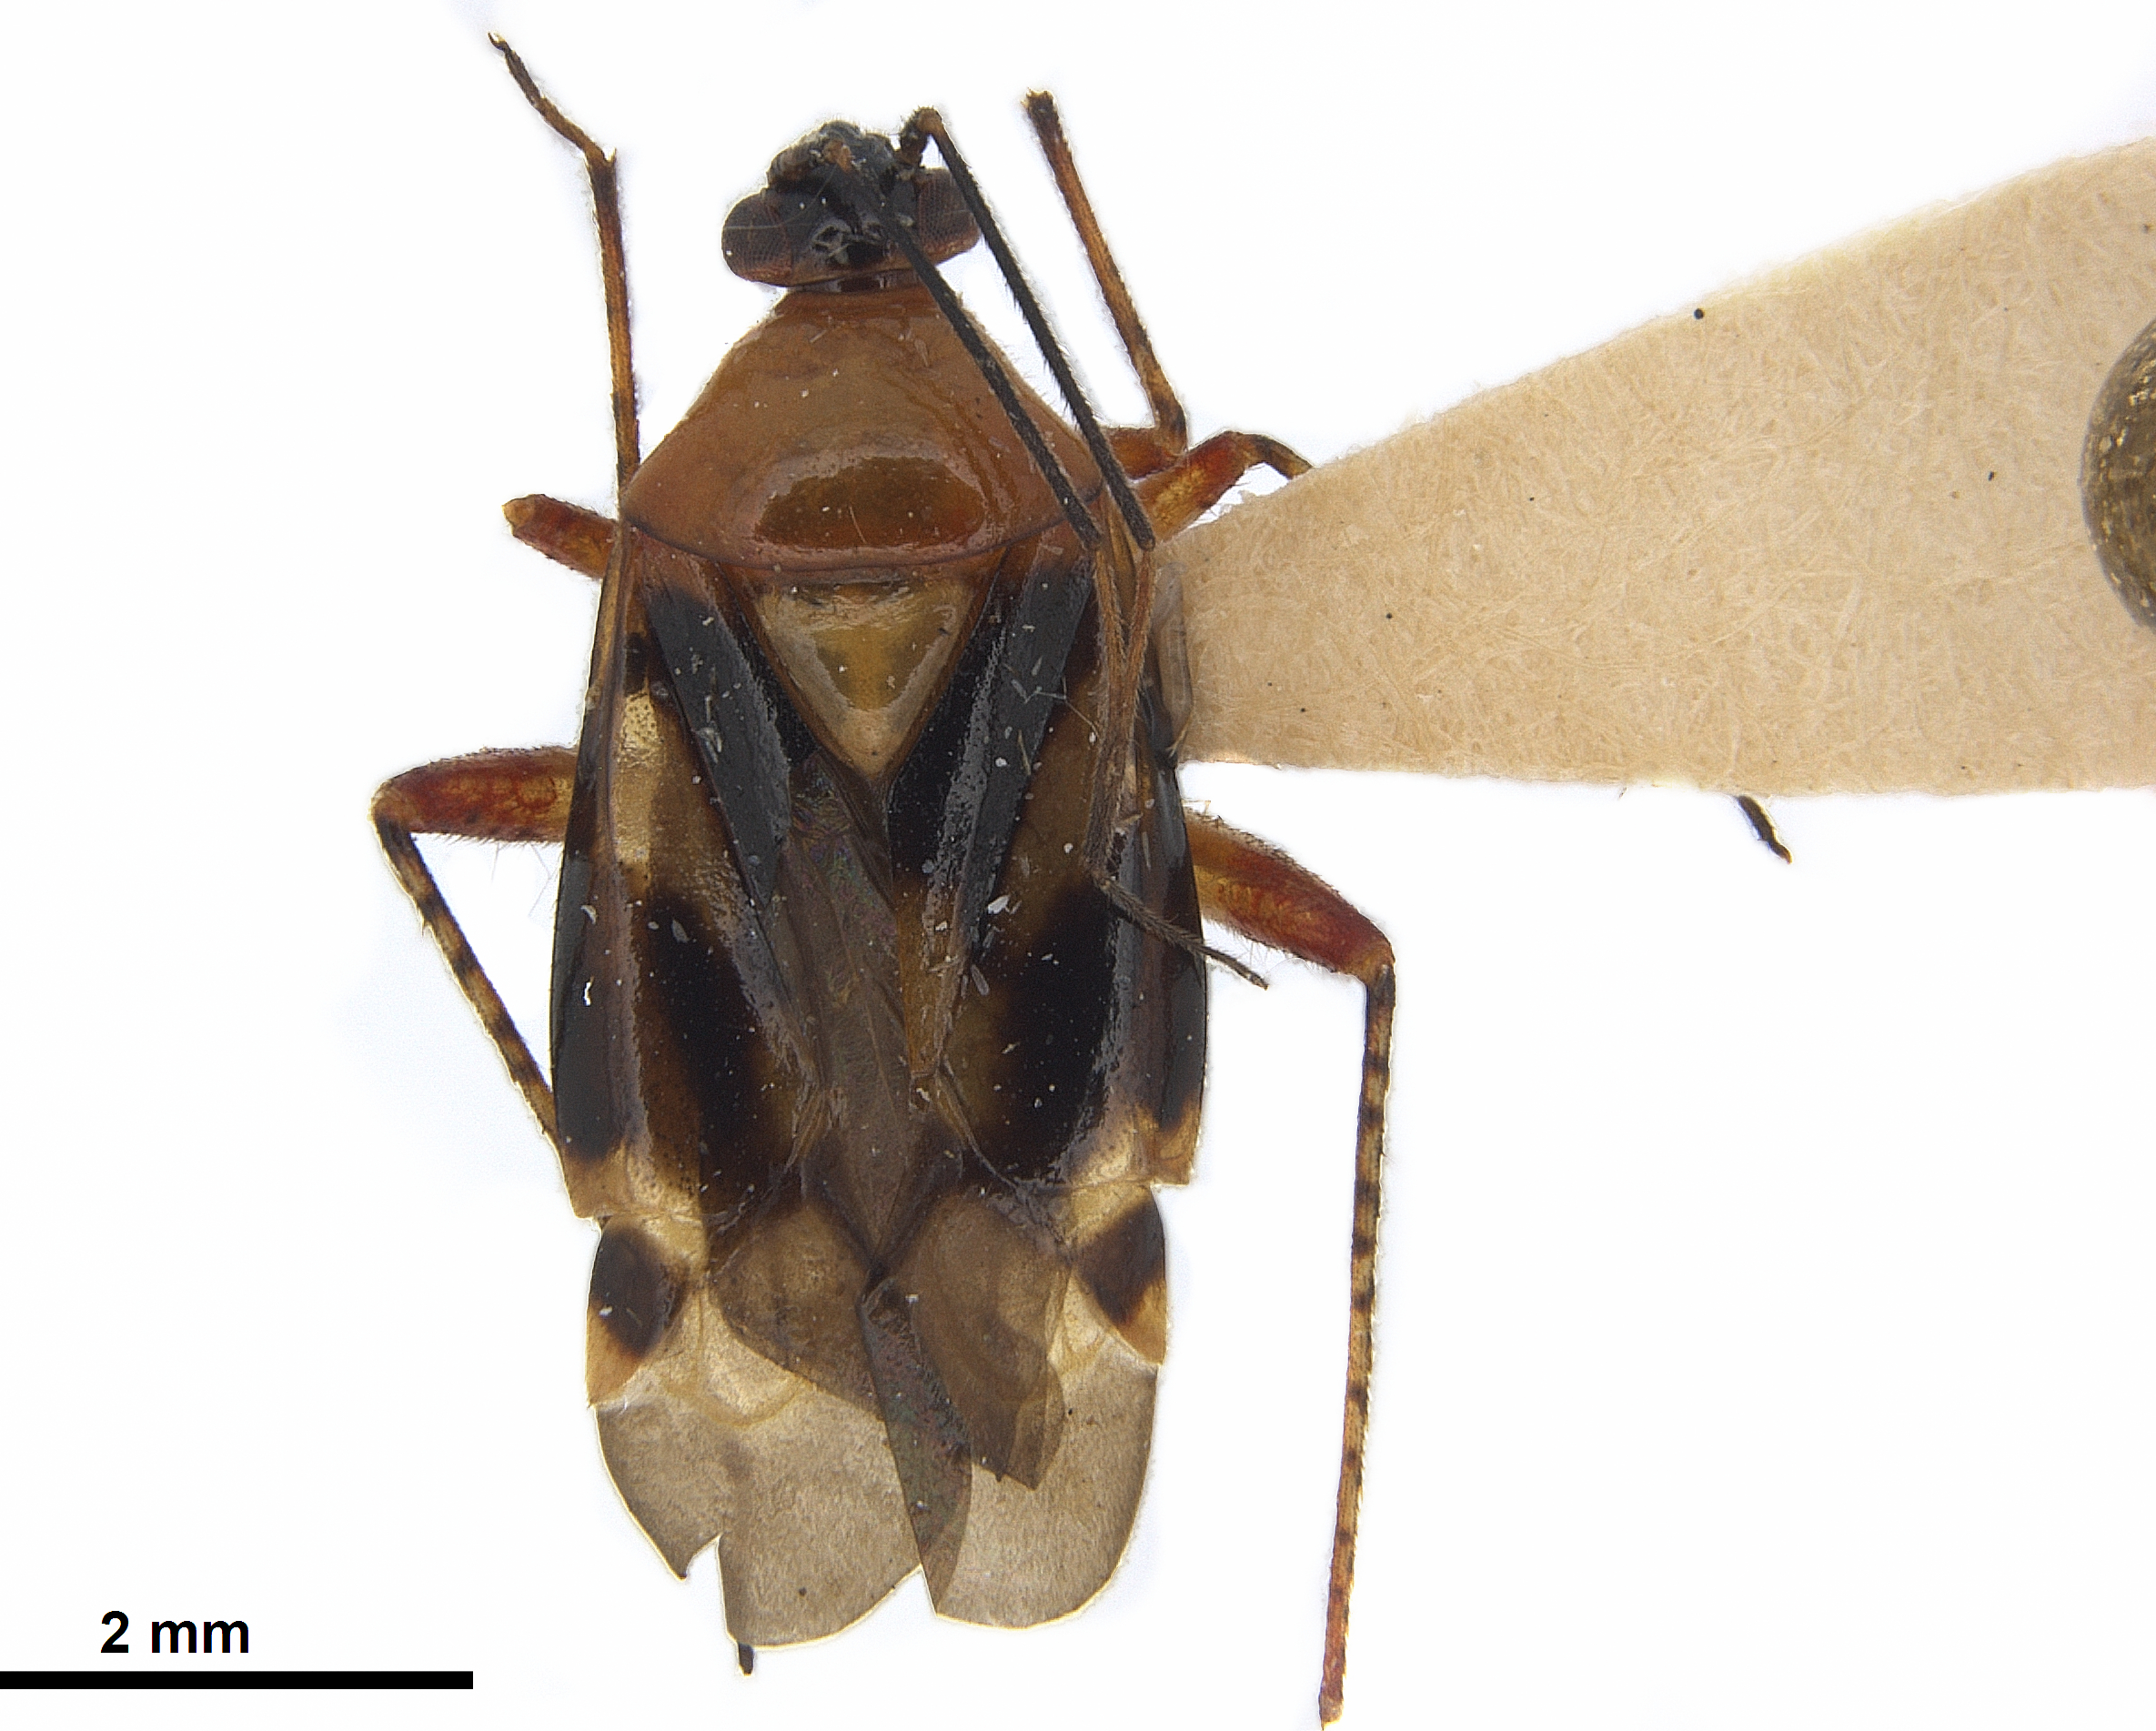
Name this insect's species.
Horciasinus insignis
